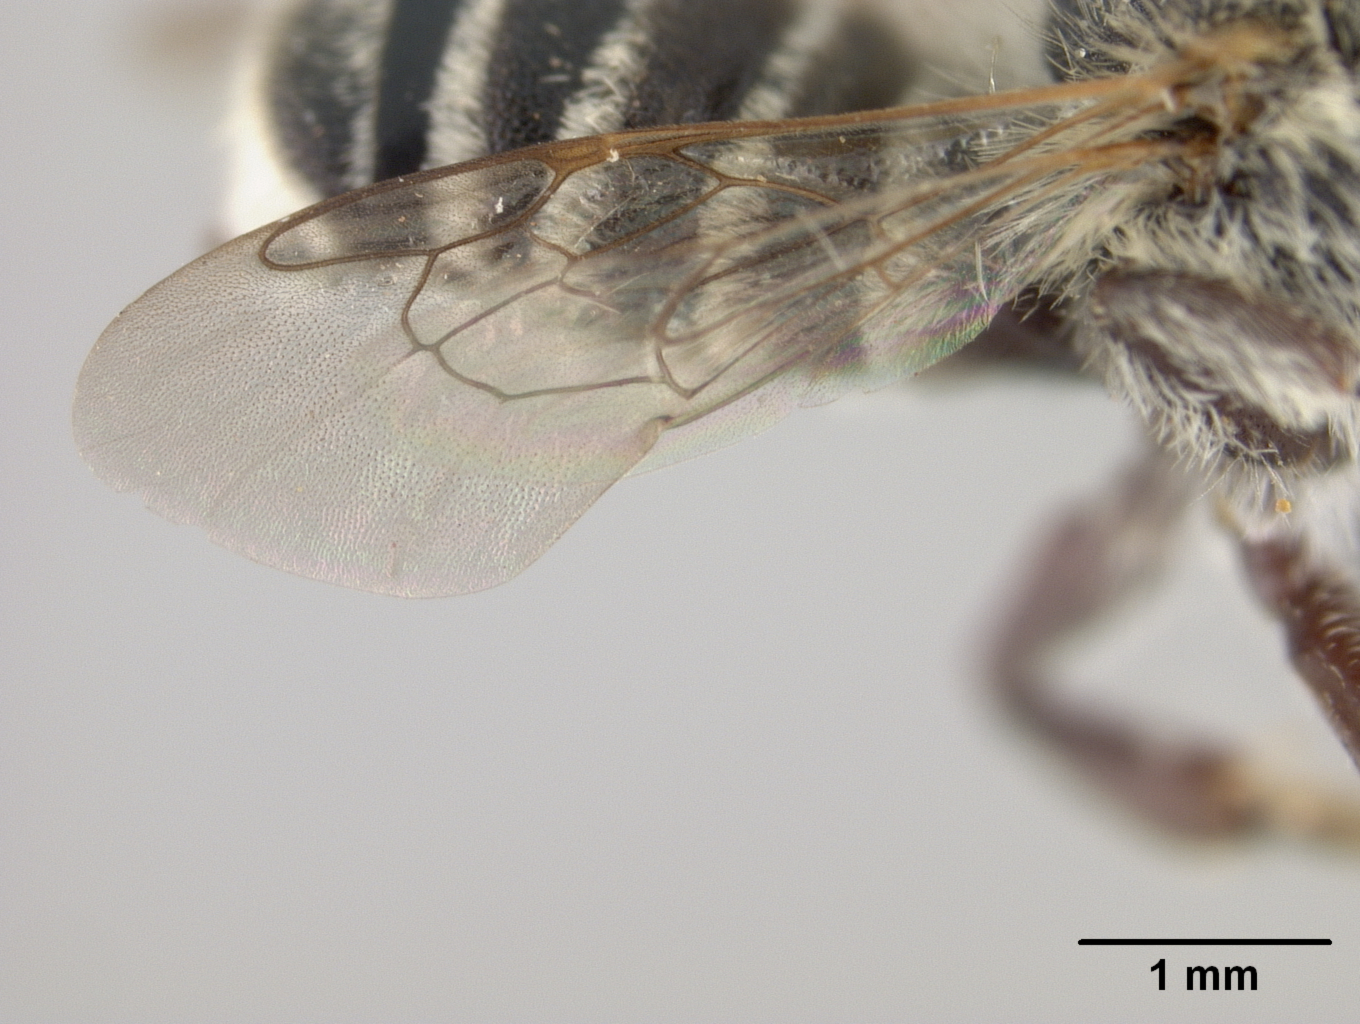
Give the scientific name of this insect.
Megachile micrargyrea
